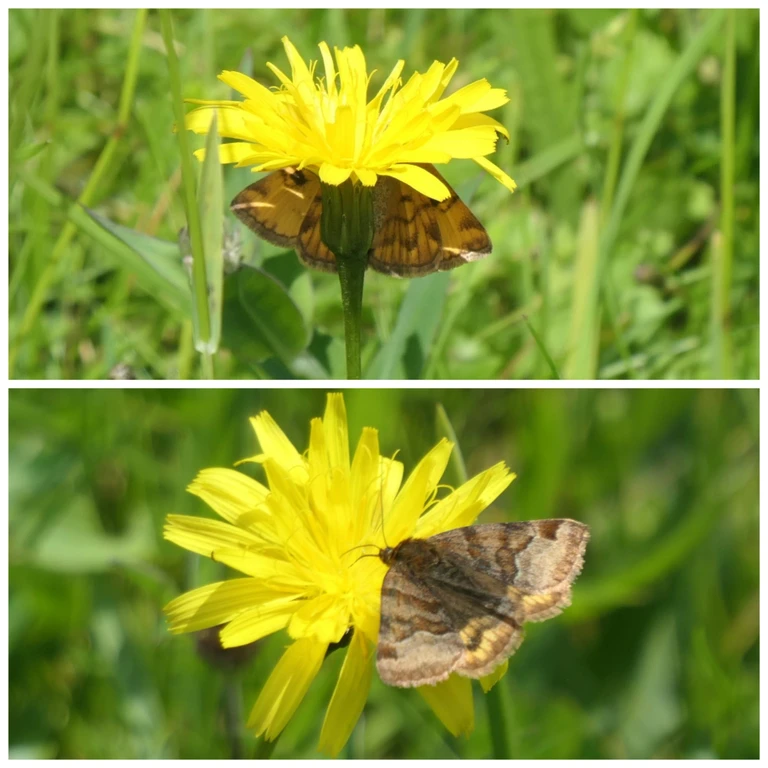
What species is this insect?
Euclidia glyphica
